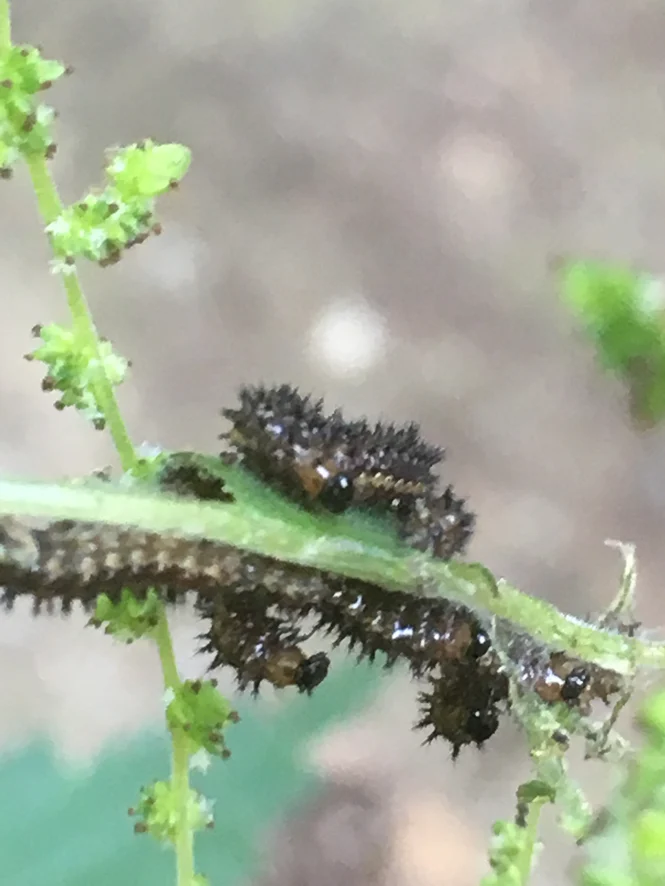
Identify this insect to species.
Araschnia levana
